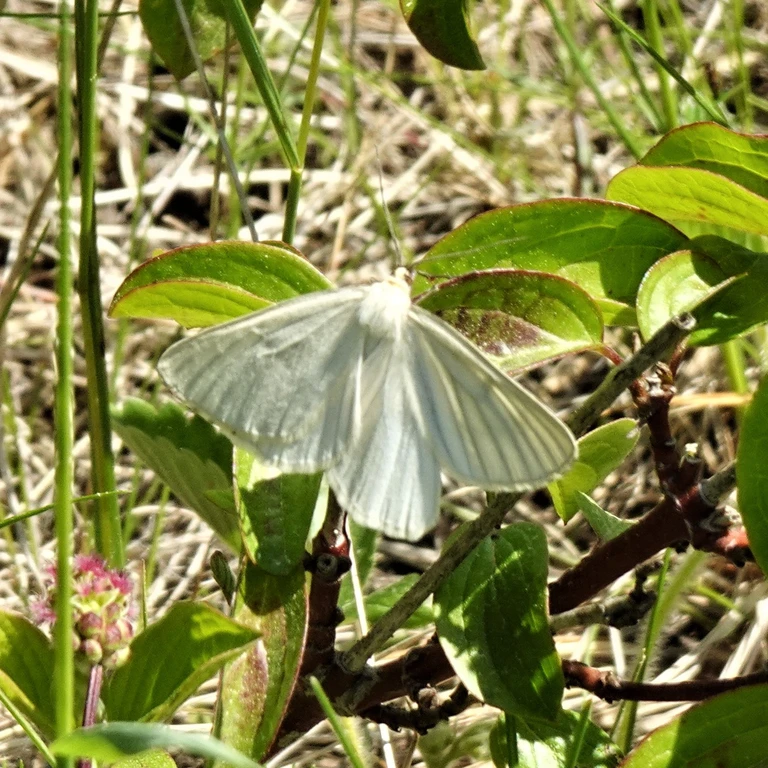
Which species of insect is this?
Siona lineata
